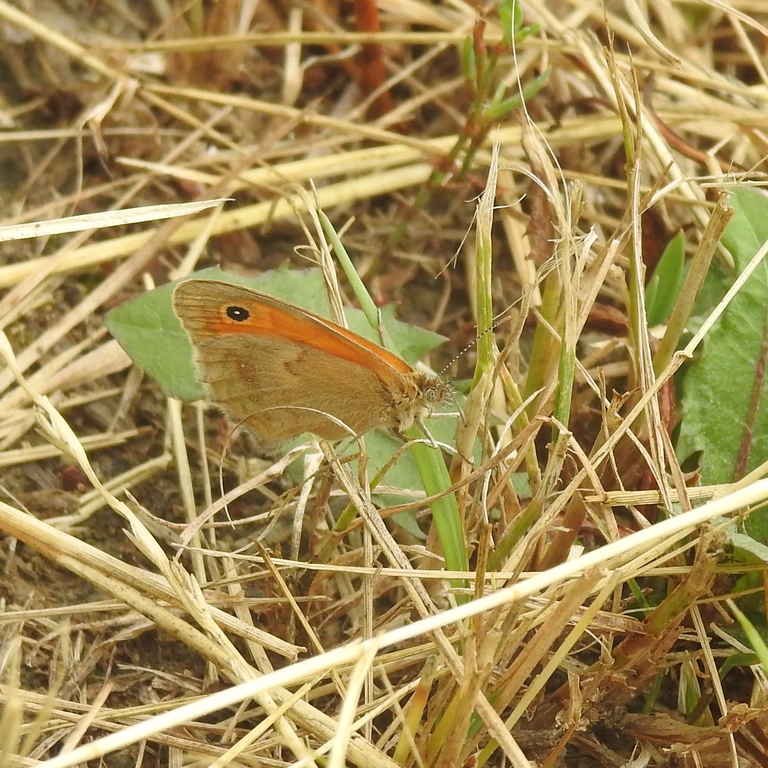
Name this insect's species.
Coenonympha pamphilus
